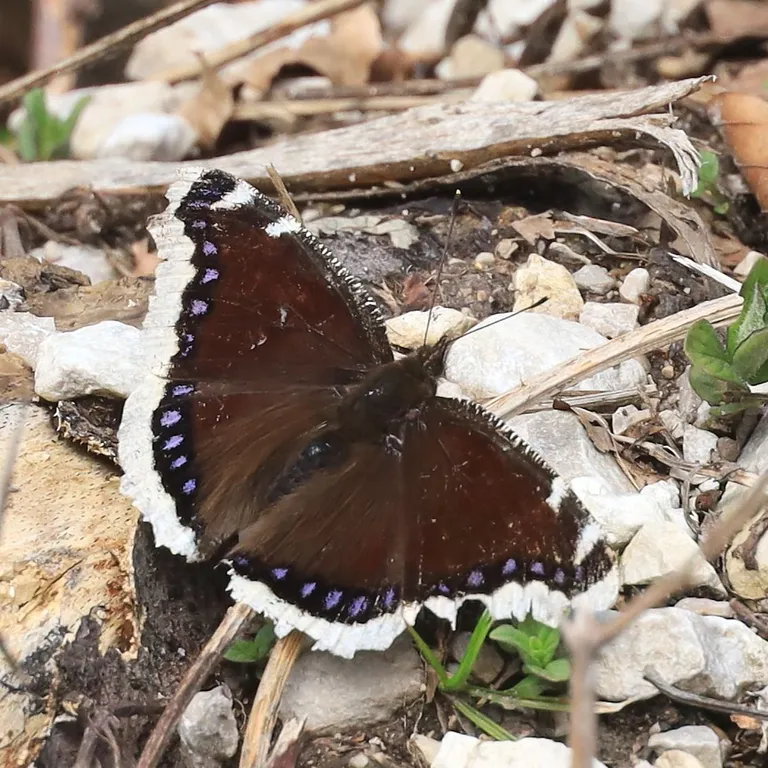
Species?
Nymphalis antiopa
